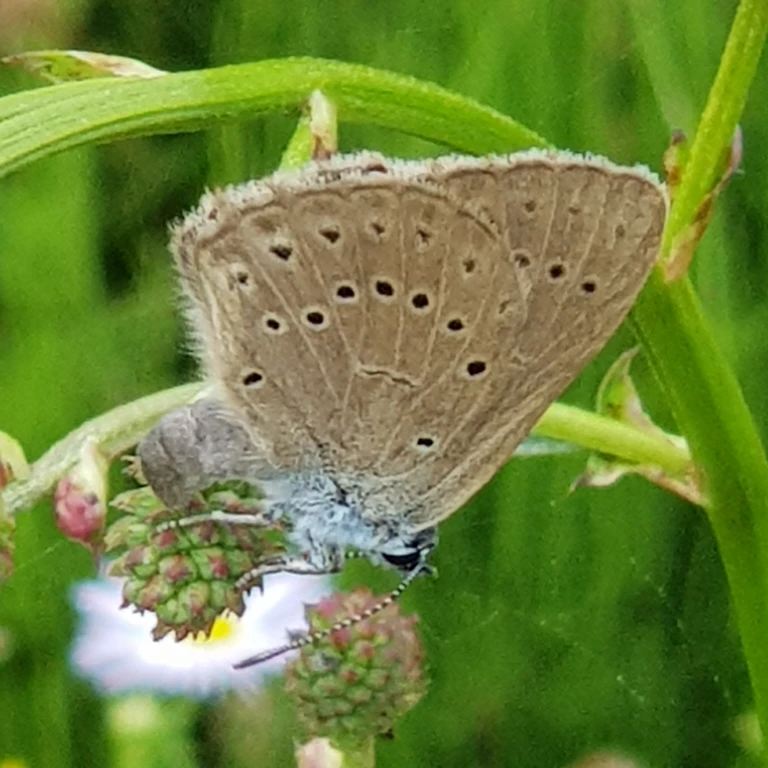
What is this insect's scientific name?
Phengaris teleius
